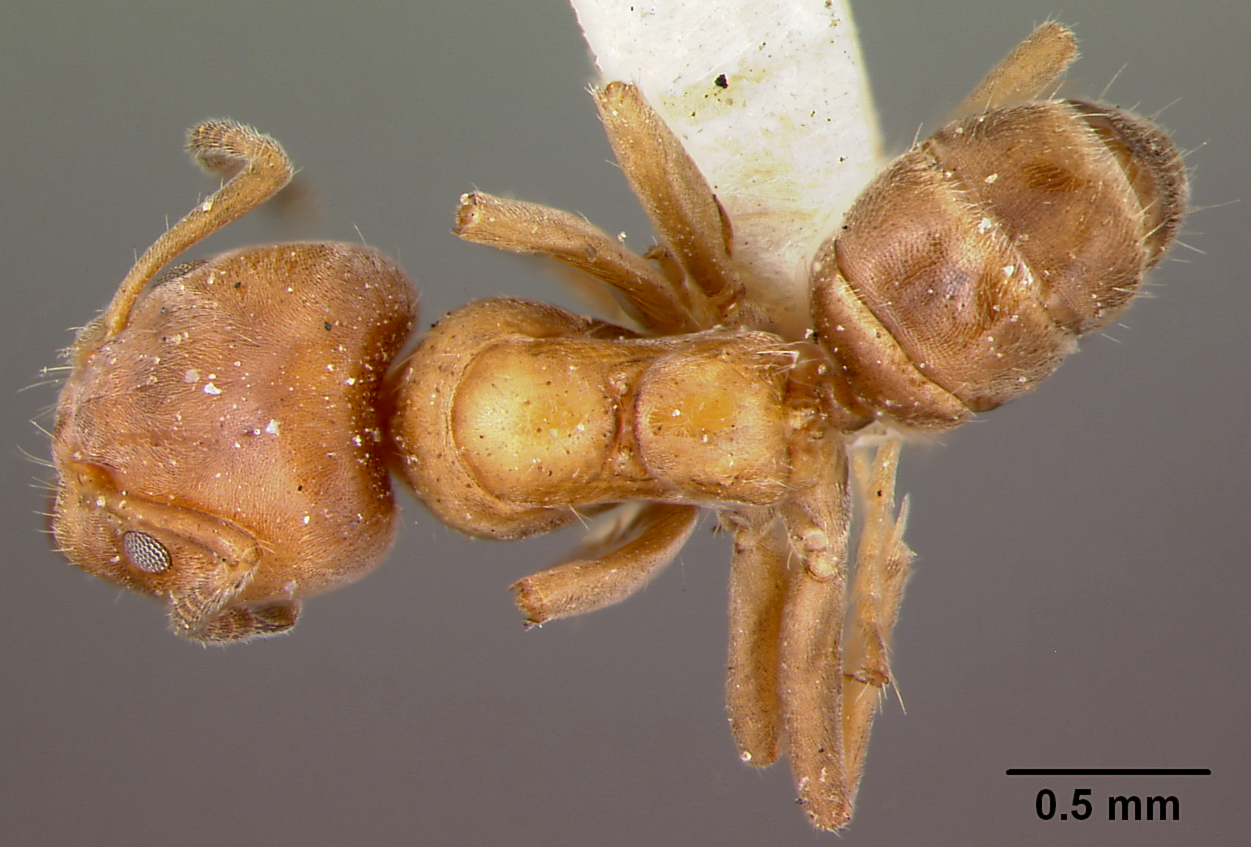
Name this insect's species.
Azteca instabilis
